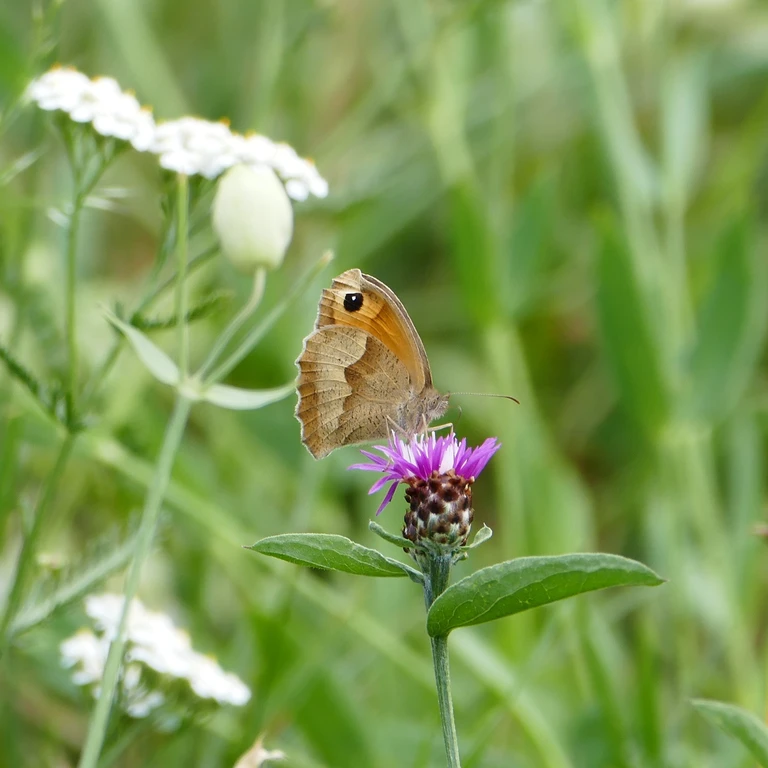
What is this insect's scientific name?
Maniola jurtina
